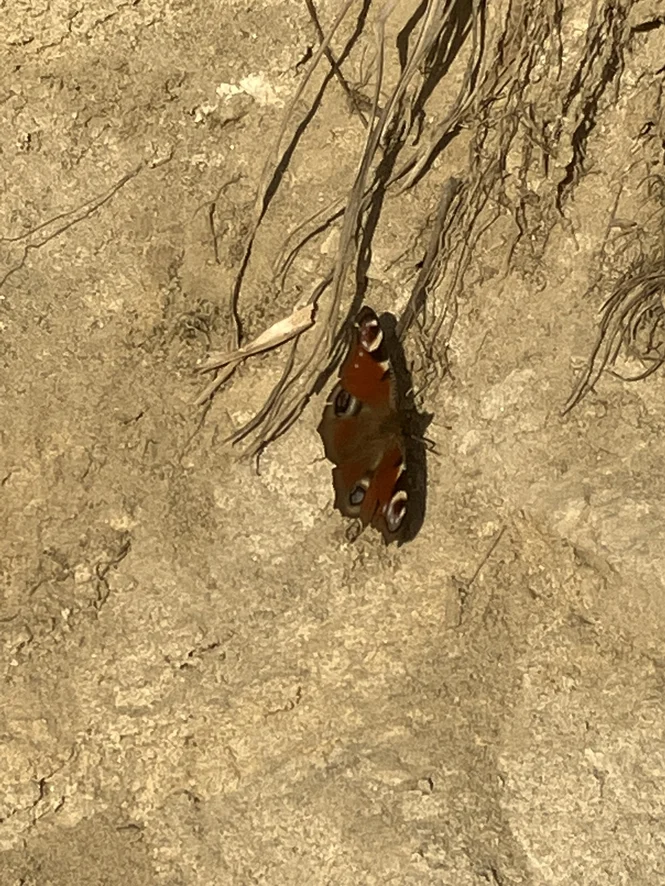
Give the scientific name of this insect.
Aglais io
